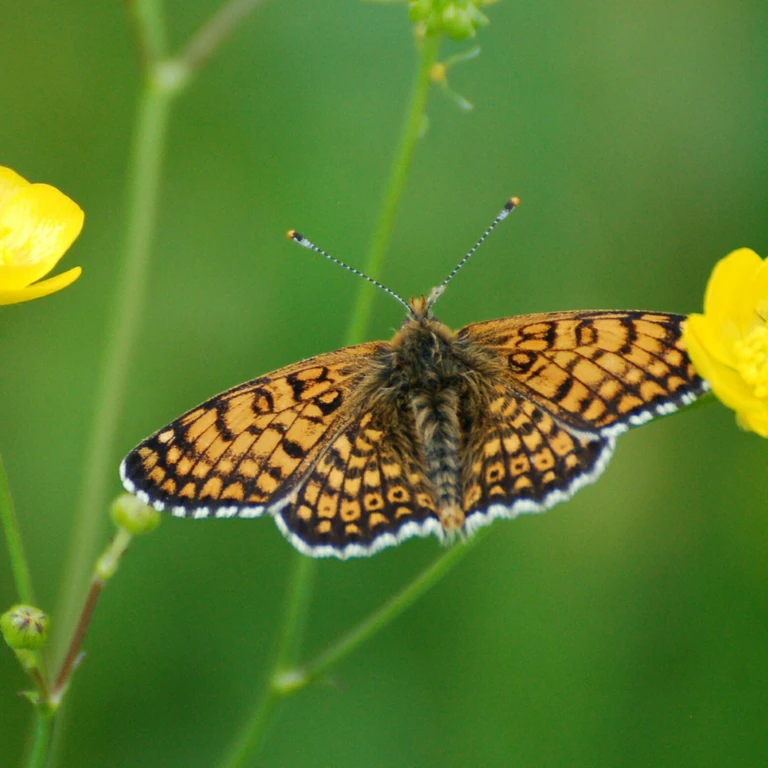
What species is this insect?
Melitaea cinxia
